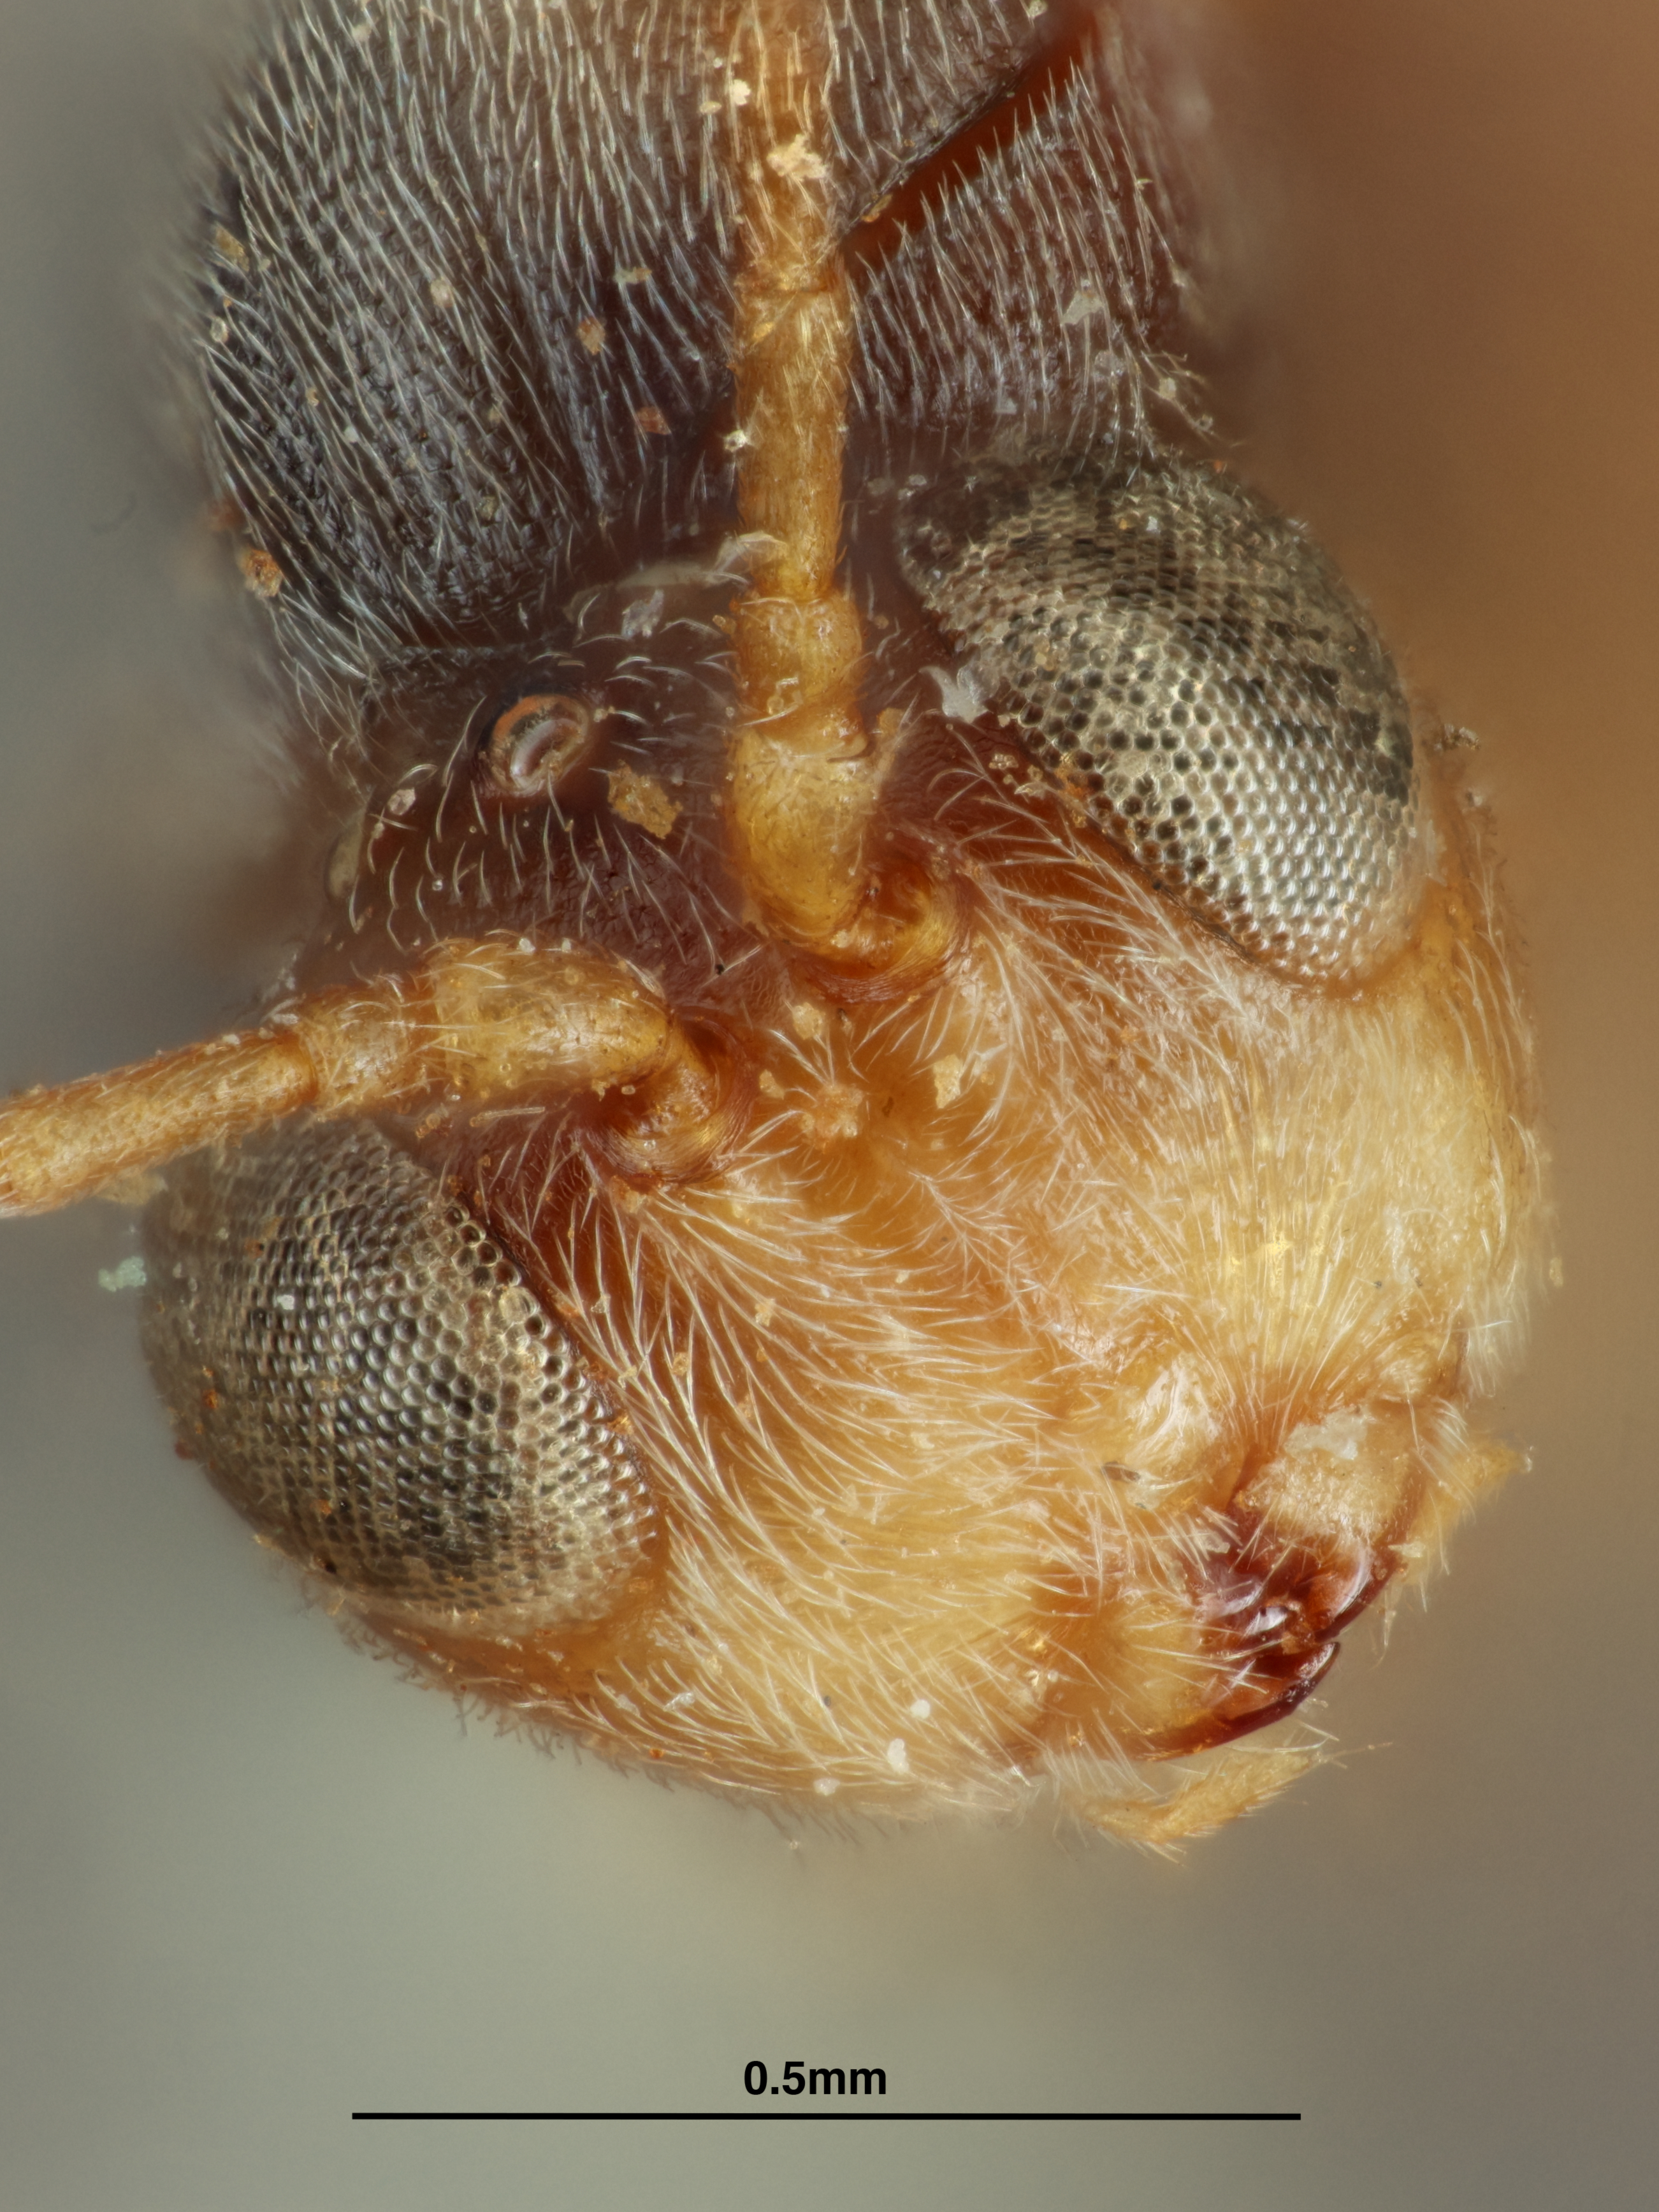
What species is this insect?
Cynips quercus-ficus
